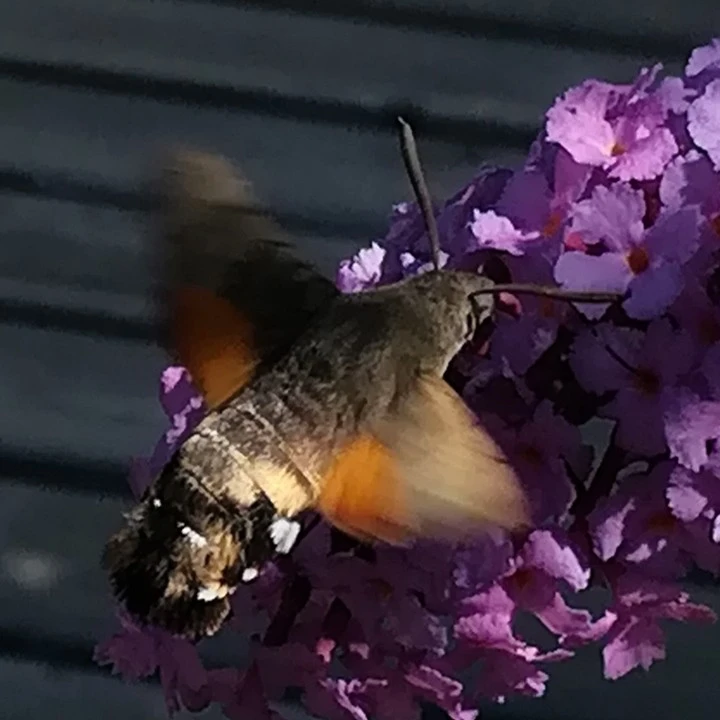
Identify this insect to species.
Macroglossum stellatarum
